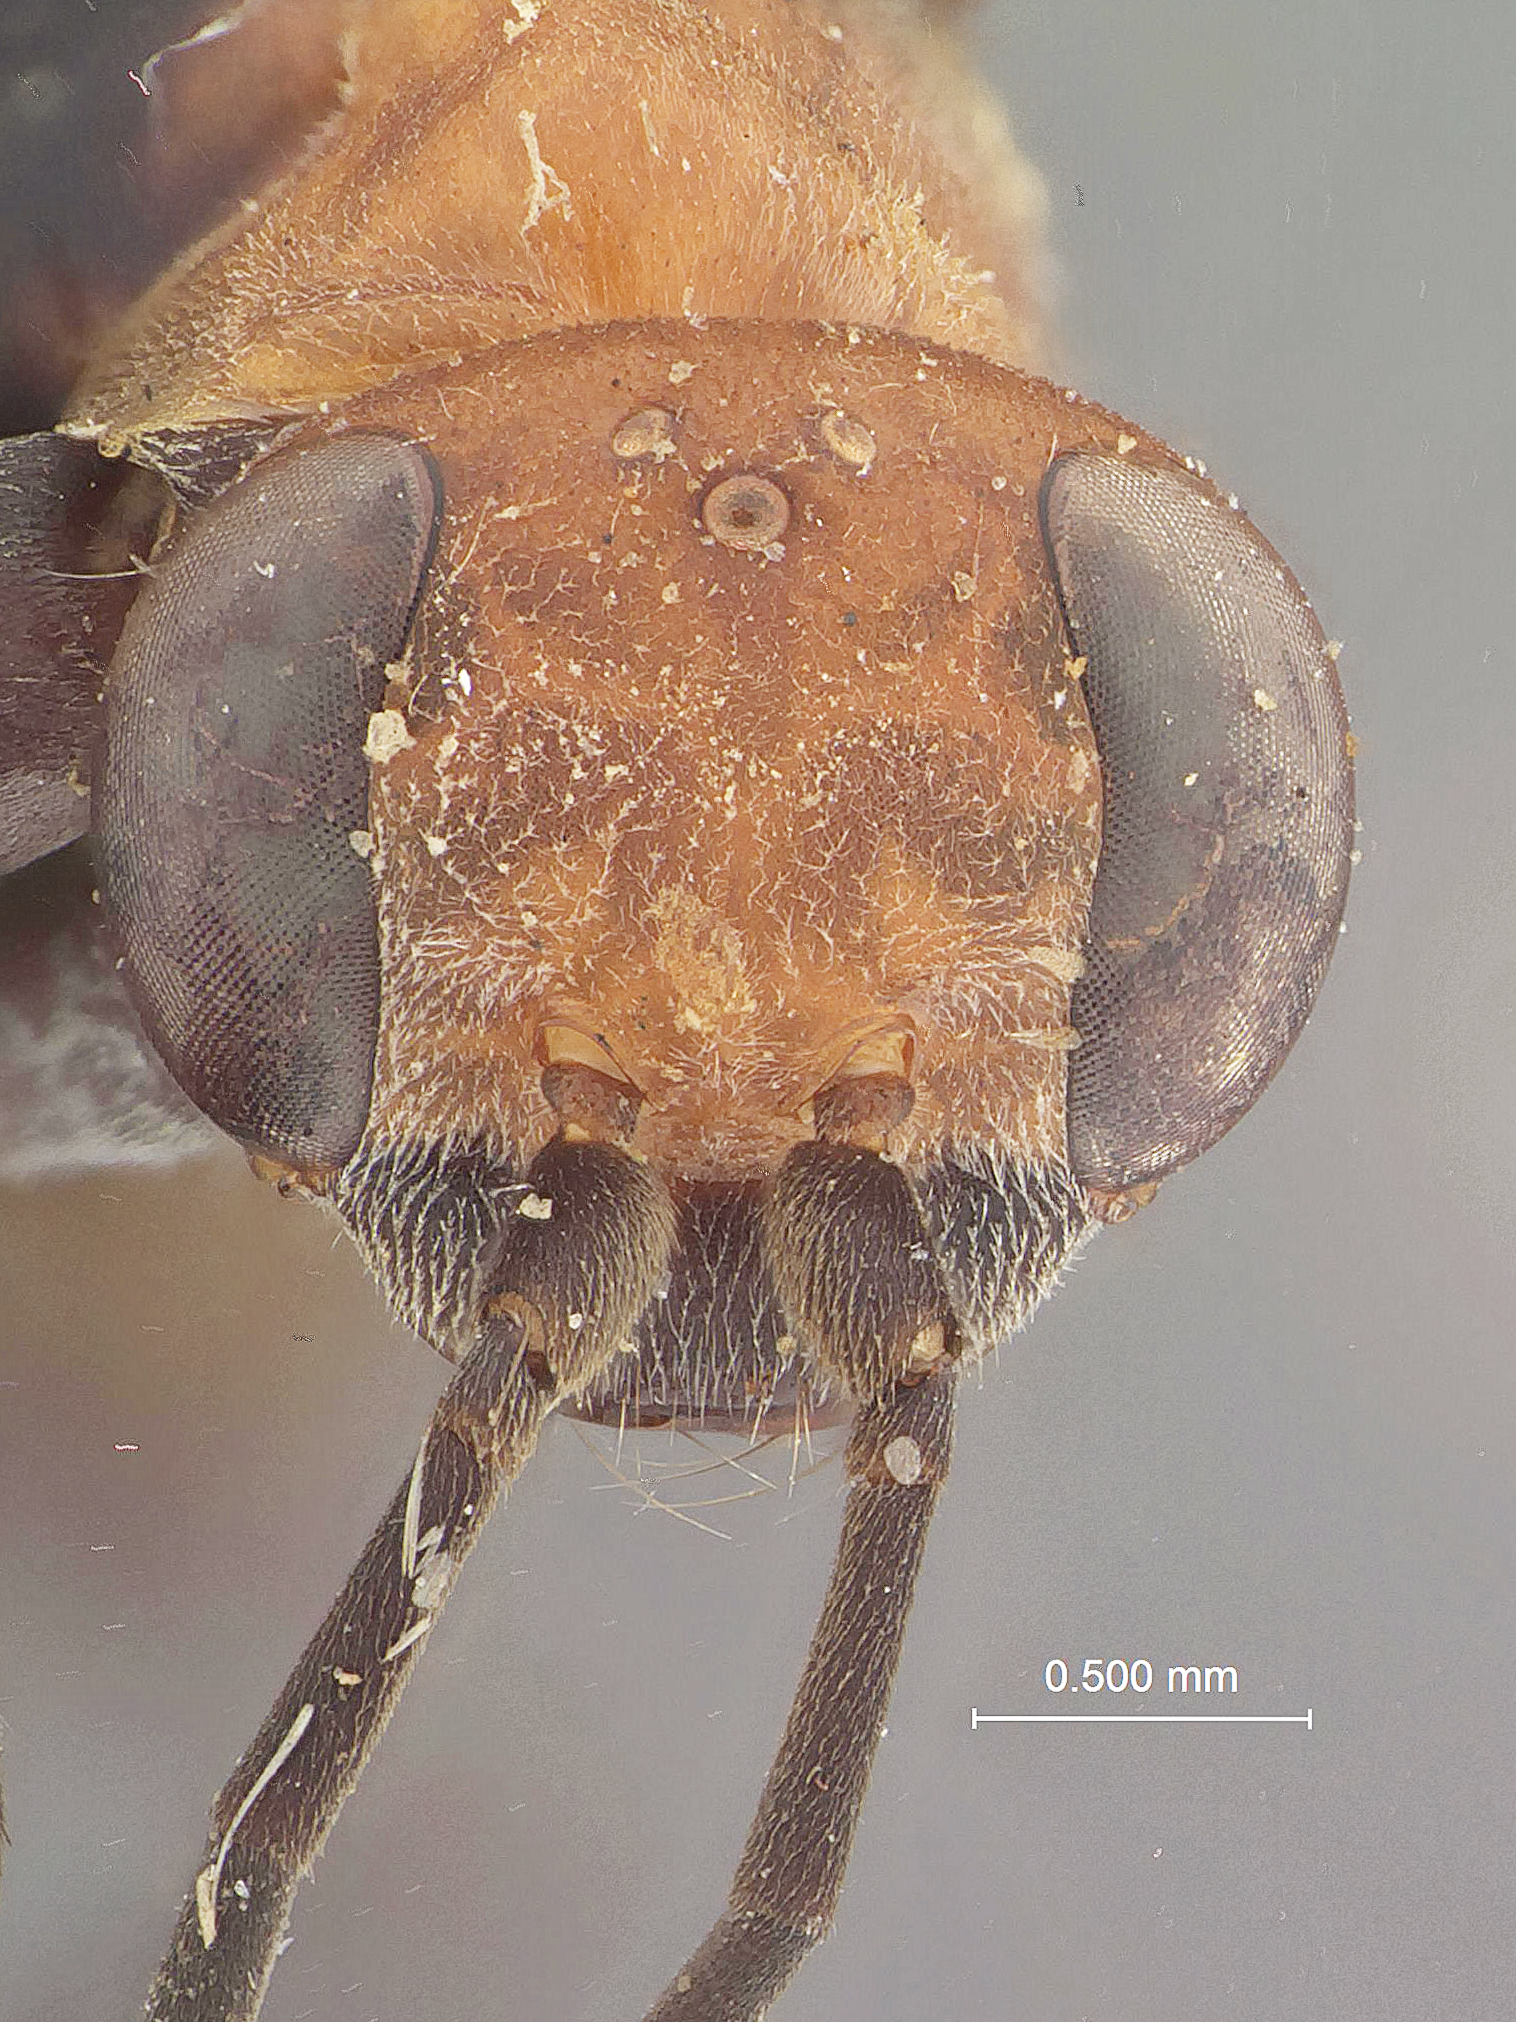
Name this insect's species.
Psammochares philippinensis
